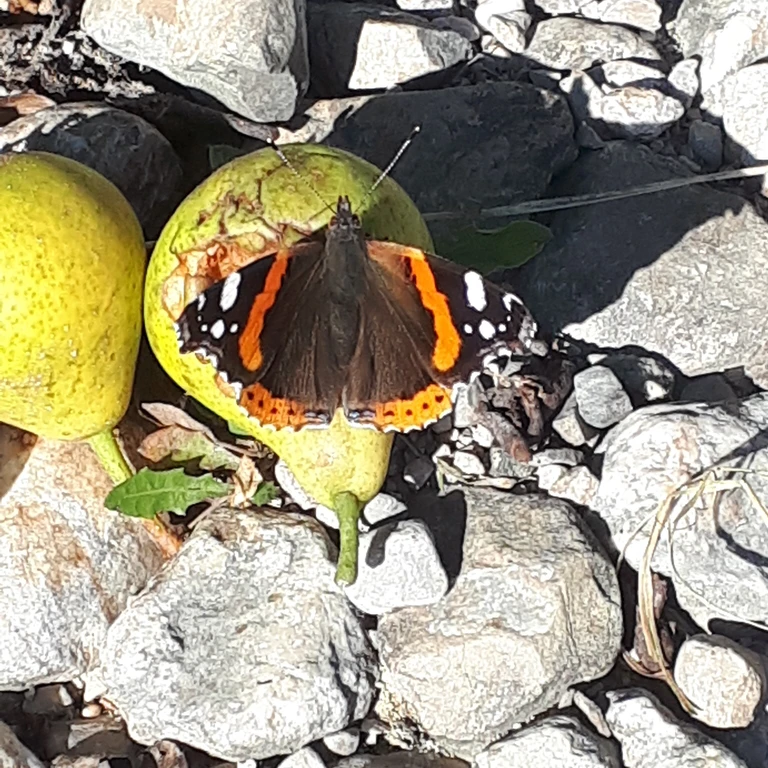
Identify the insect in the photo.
Vanessa atalanta
